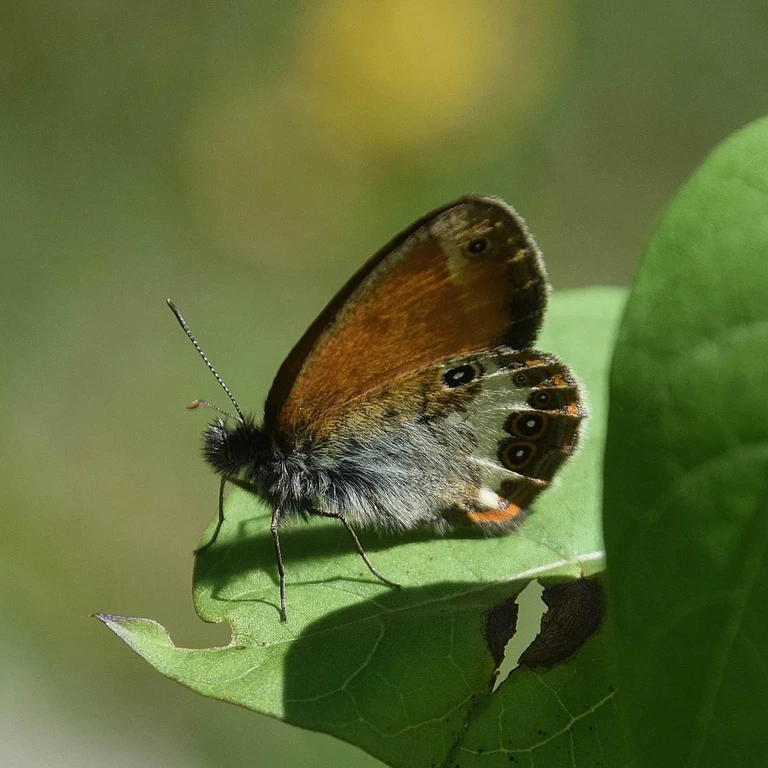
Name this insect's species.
Coenonympha arcania
